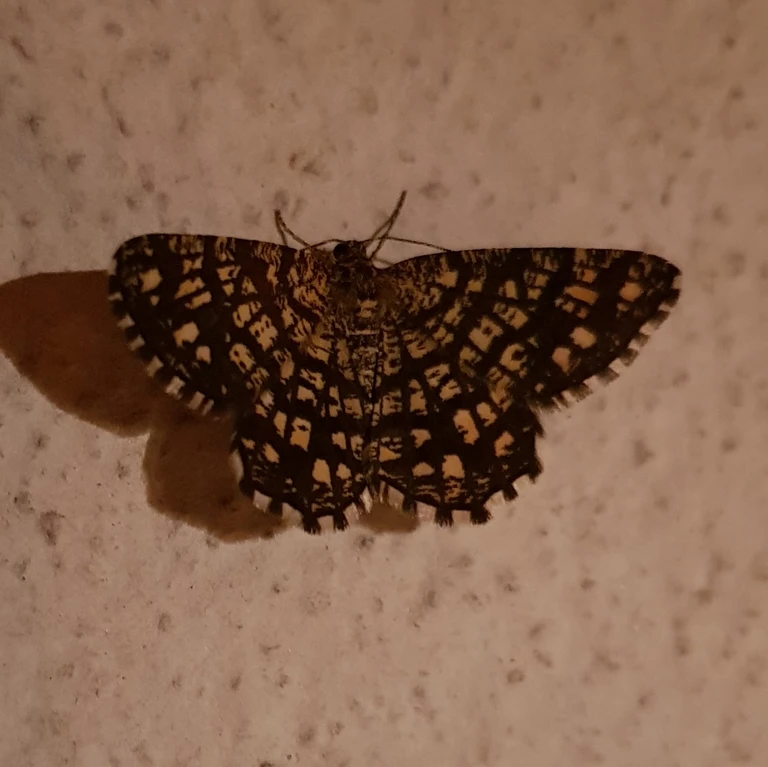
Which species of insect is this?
Chiasmia clathrata
